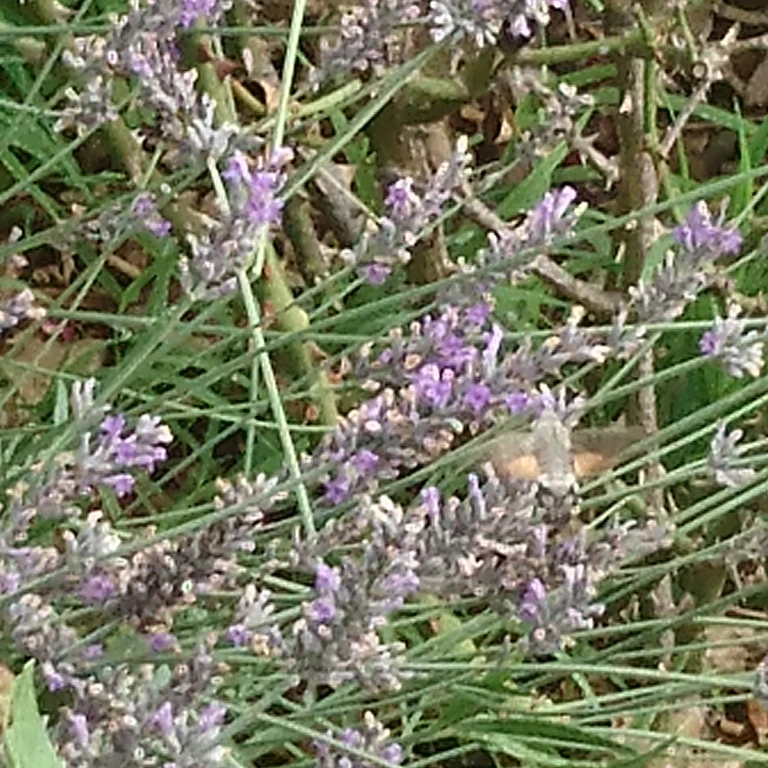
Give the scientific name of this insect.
Macroglossum stellatarum
